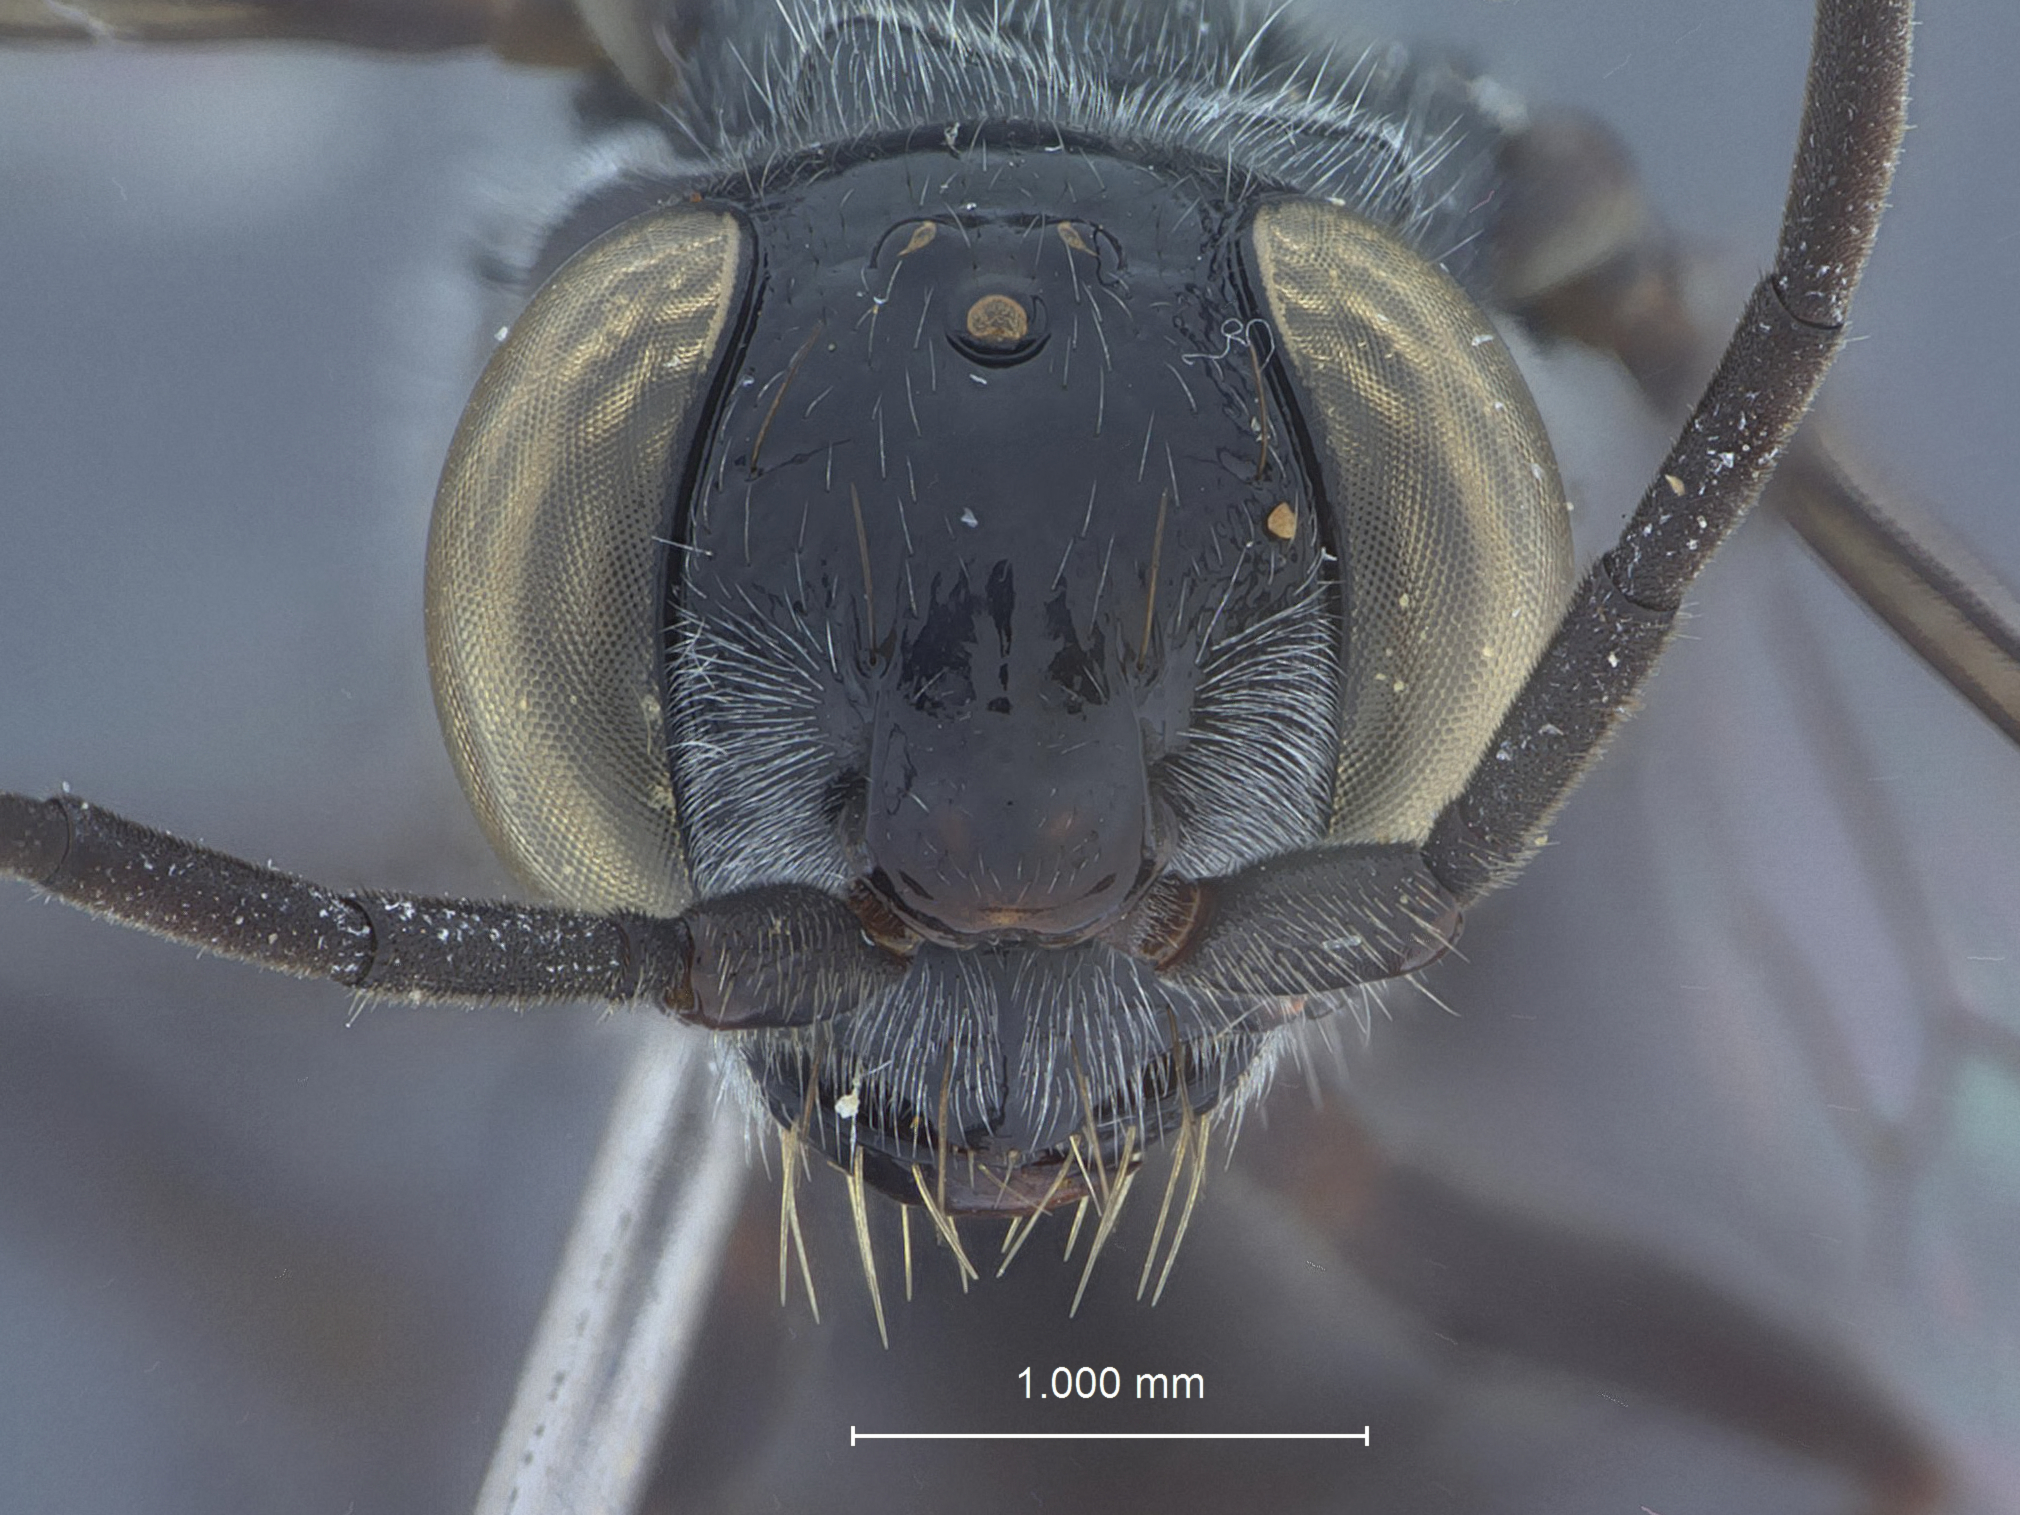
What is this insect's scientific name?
Dolichurus palawanensis
